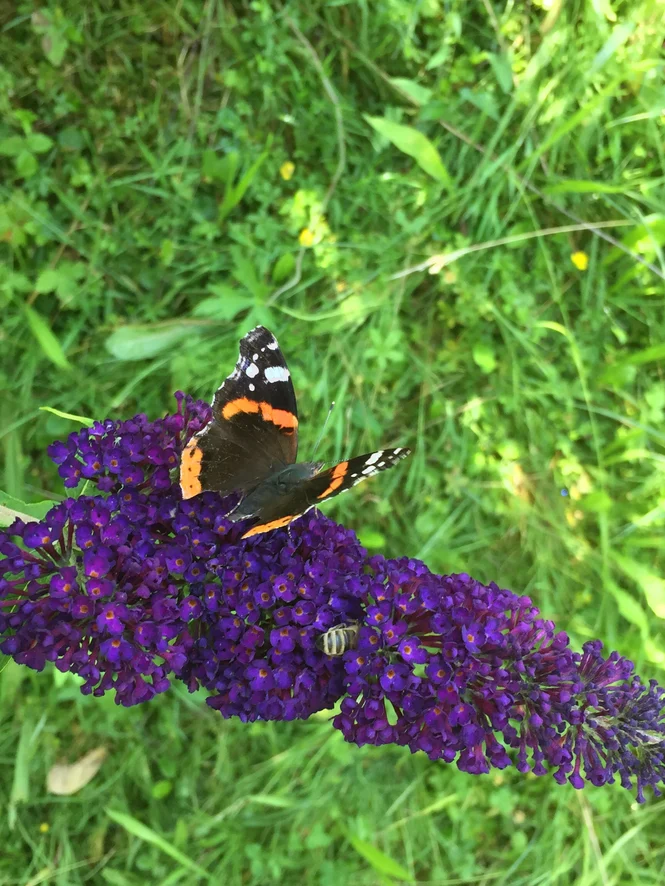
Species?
Vanessa atalanta
